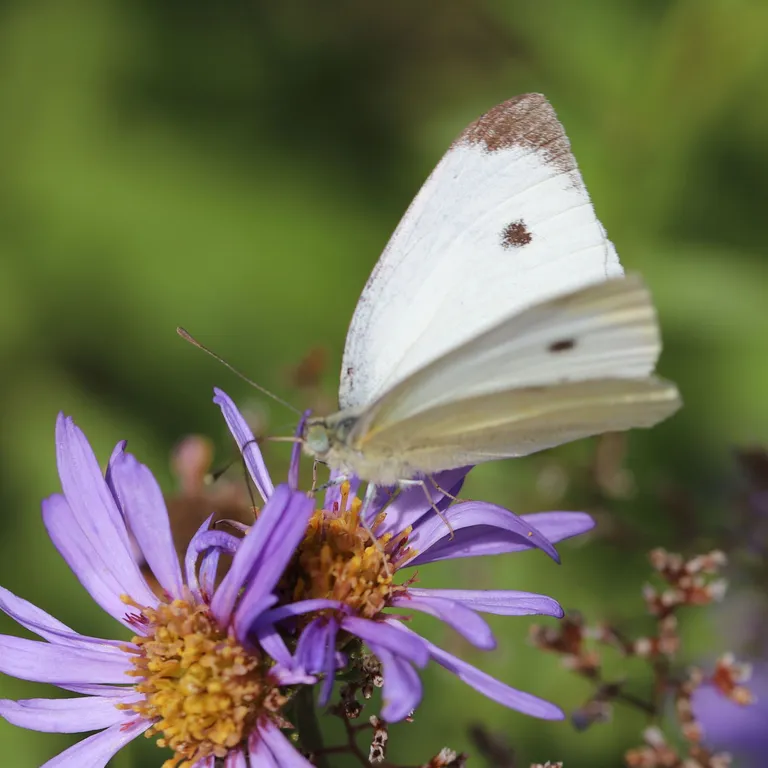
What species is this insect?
Pieris rapae
